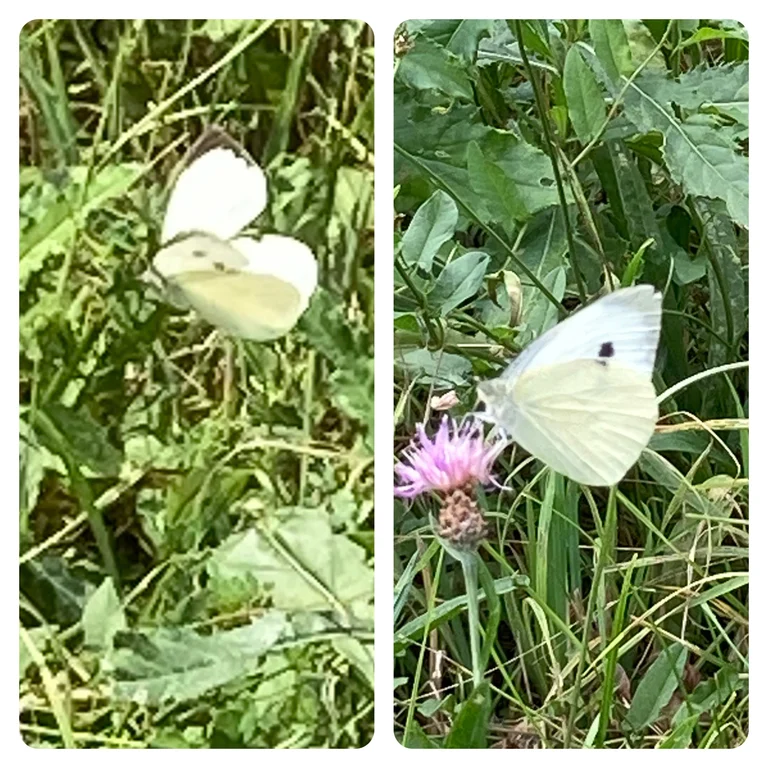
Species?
Pieris brassicae
